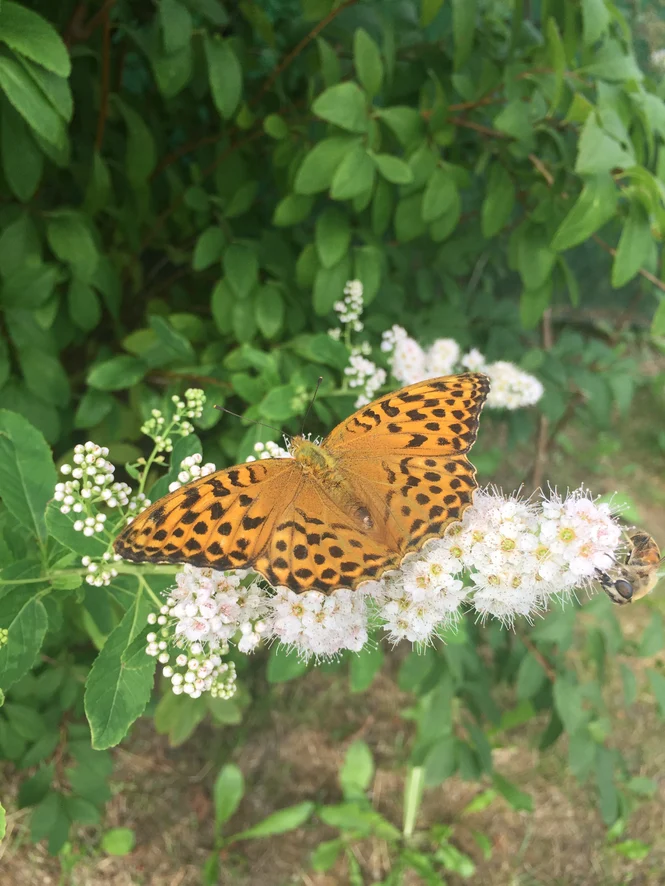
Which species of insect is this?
Argynnis paphia
